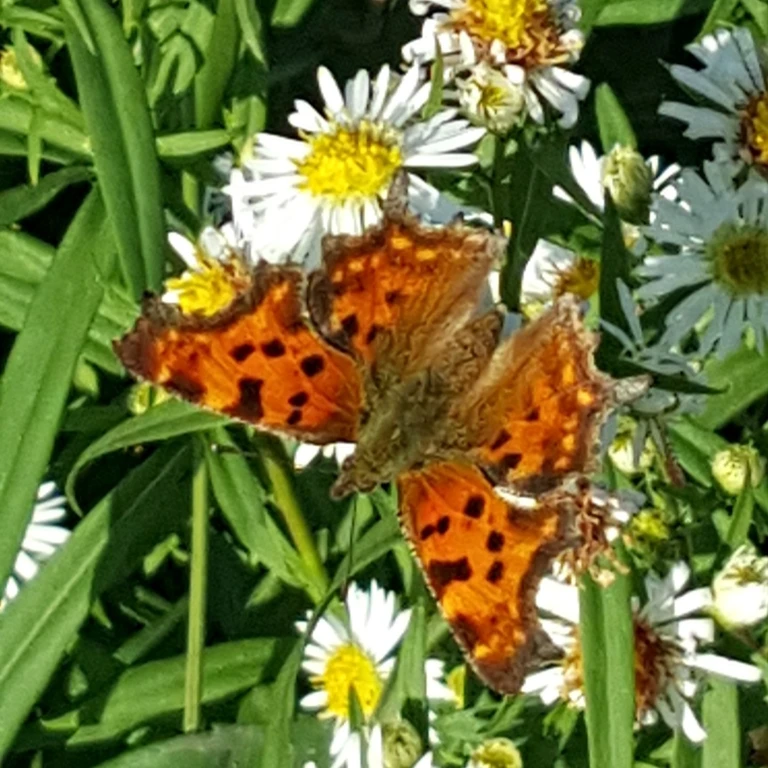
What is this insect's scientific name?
Polygonia c-album
